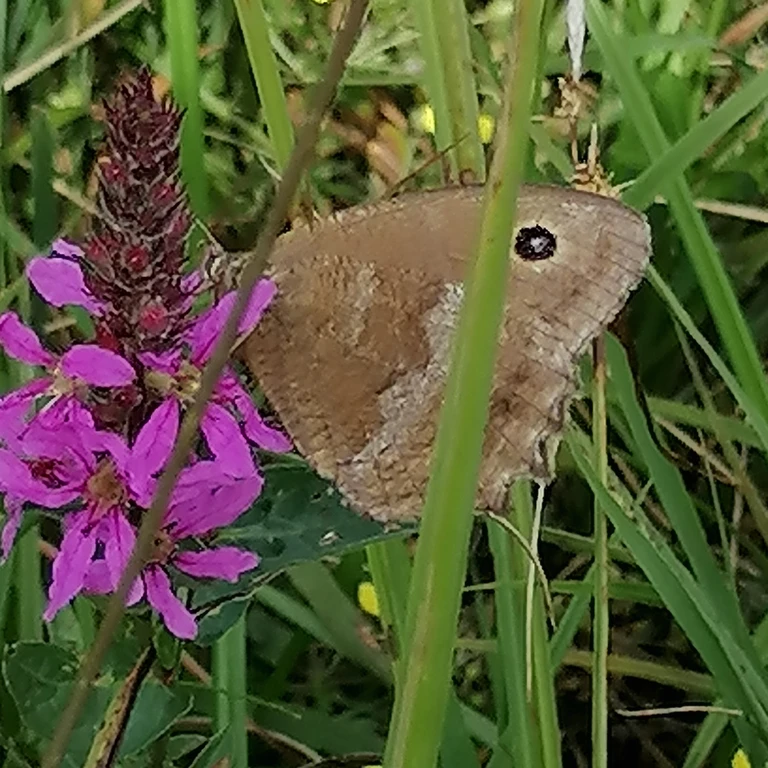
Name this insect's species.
Minois dryas
